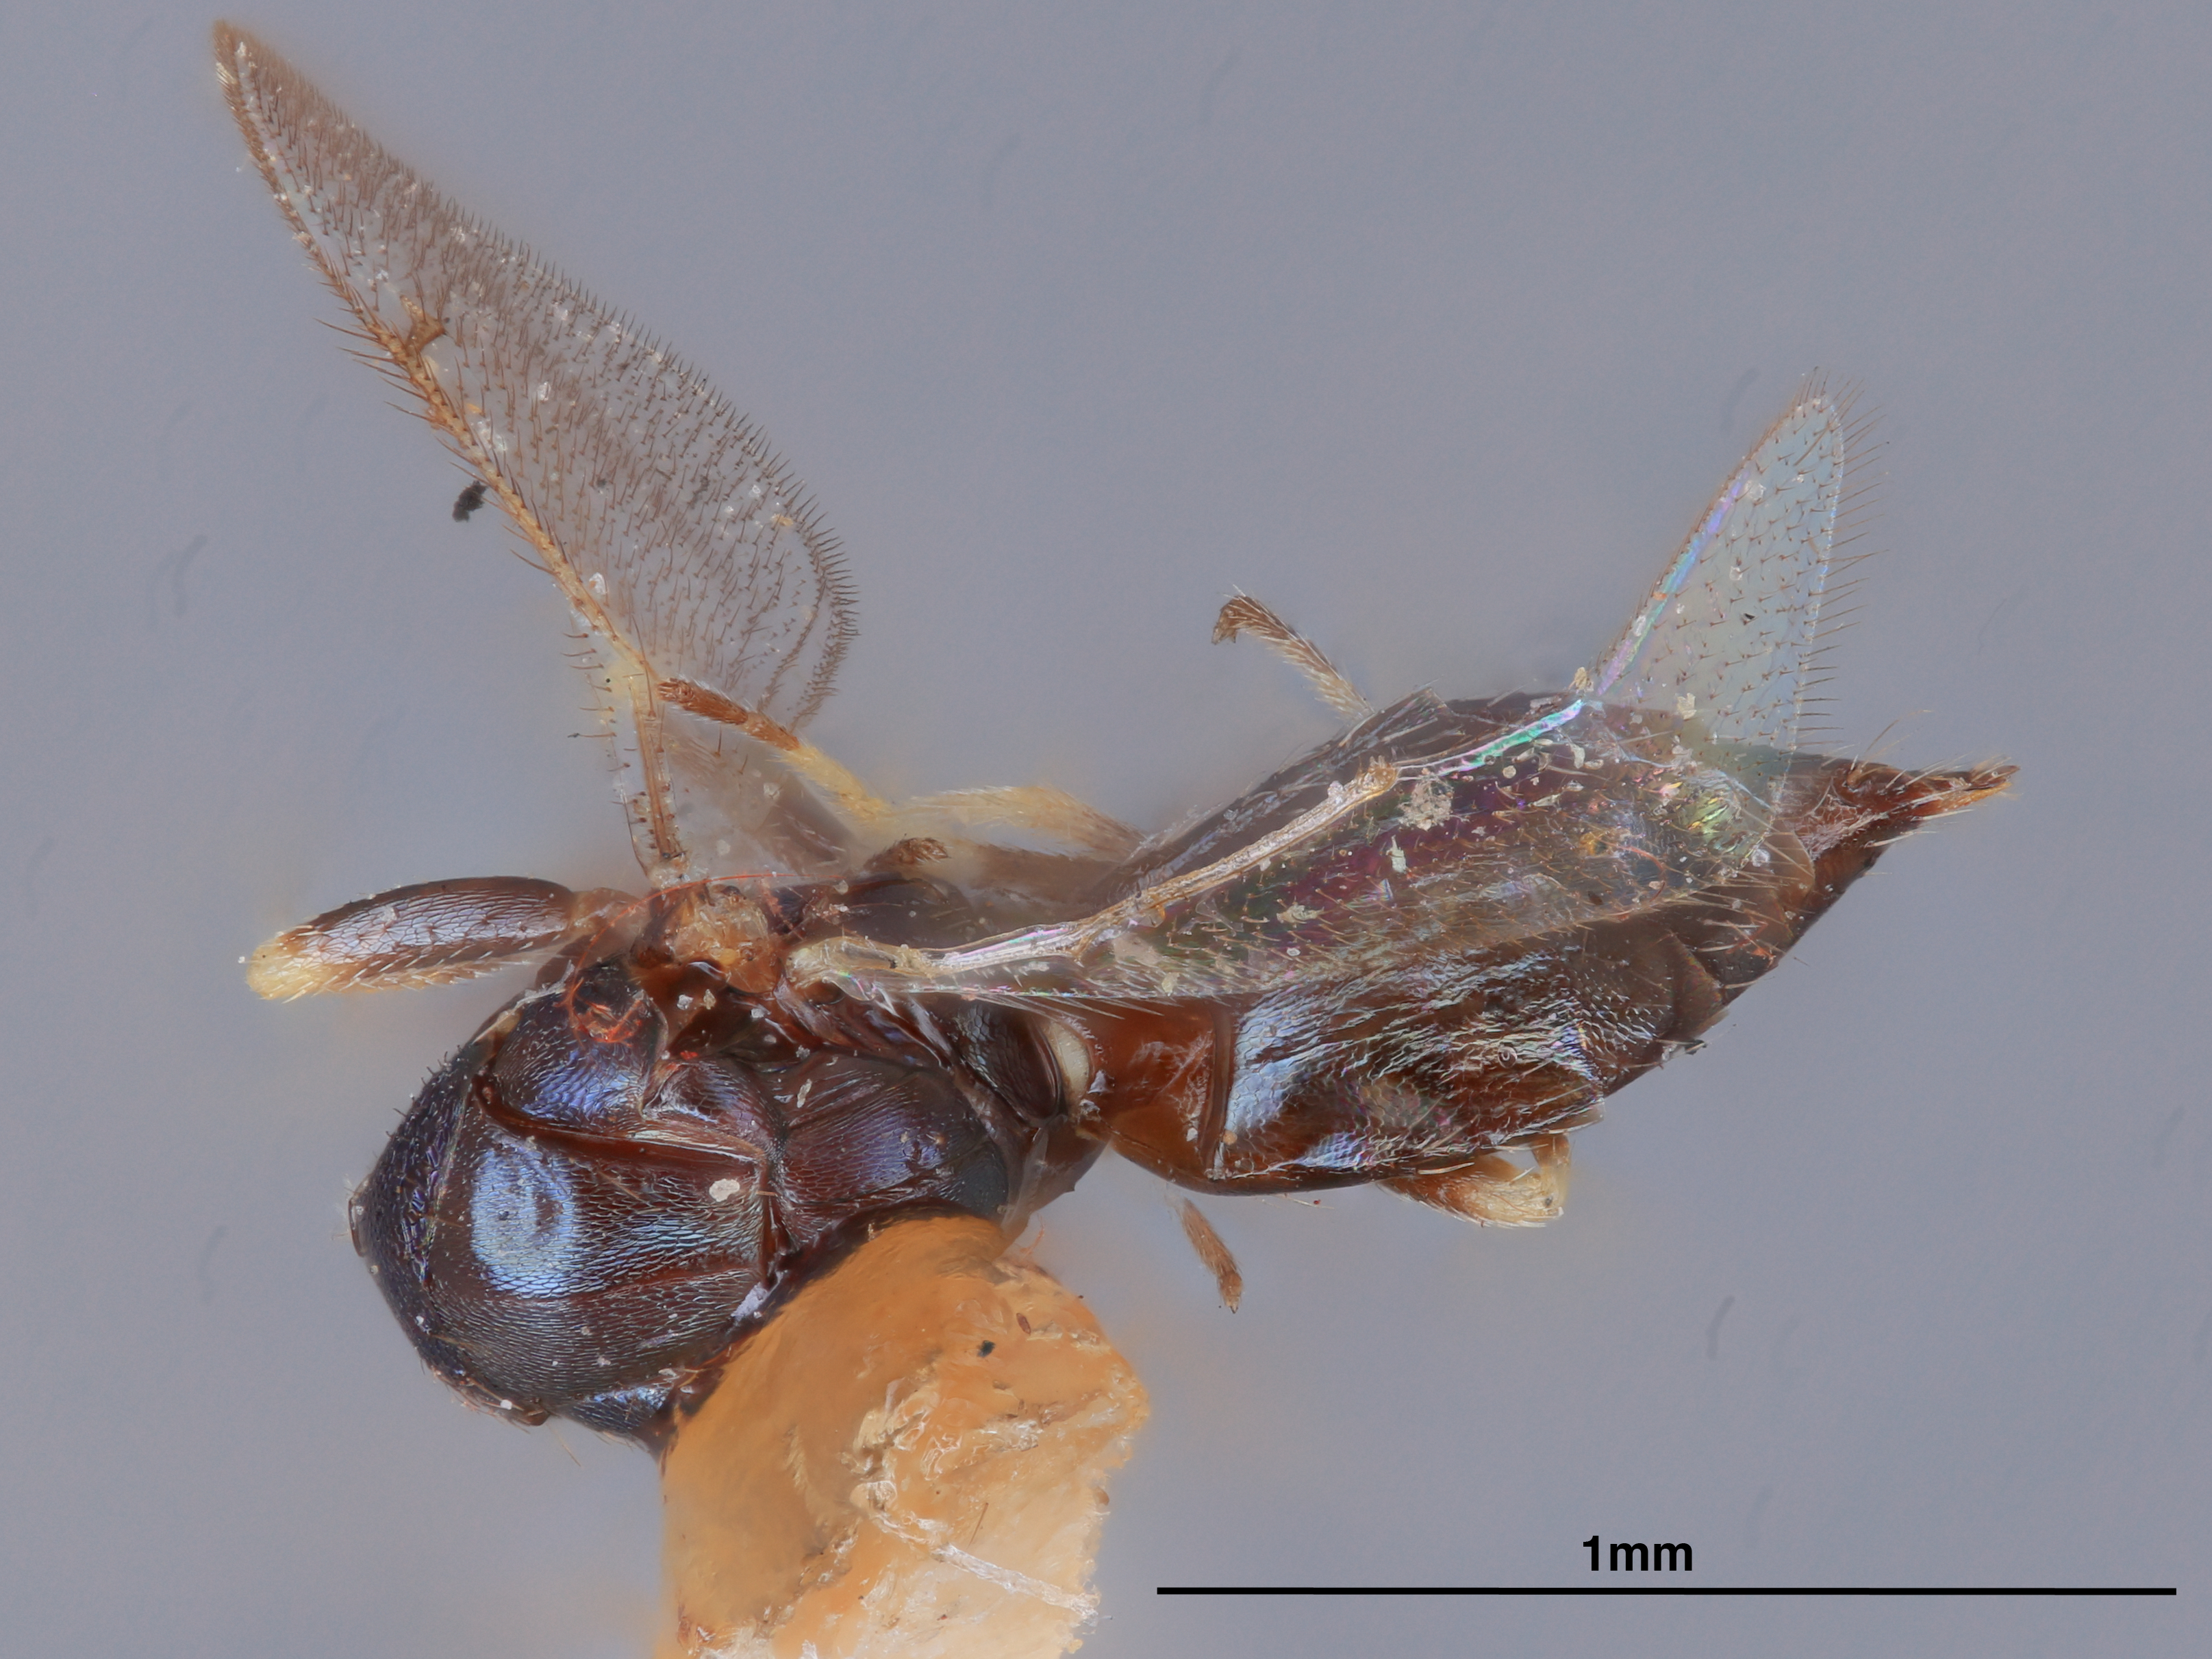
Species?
Tetrastichus hibus
